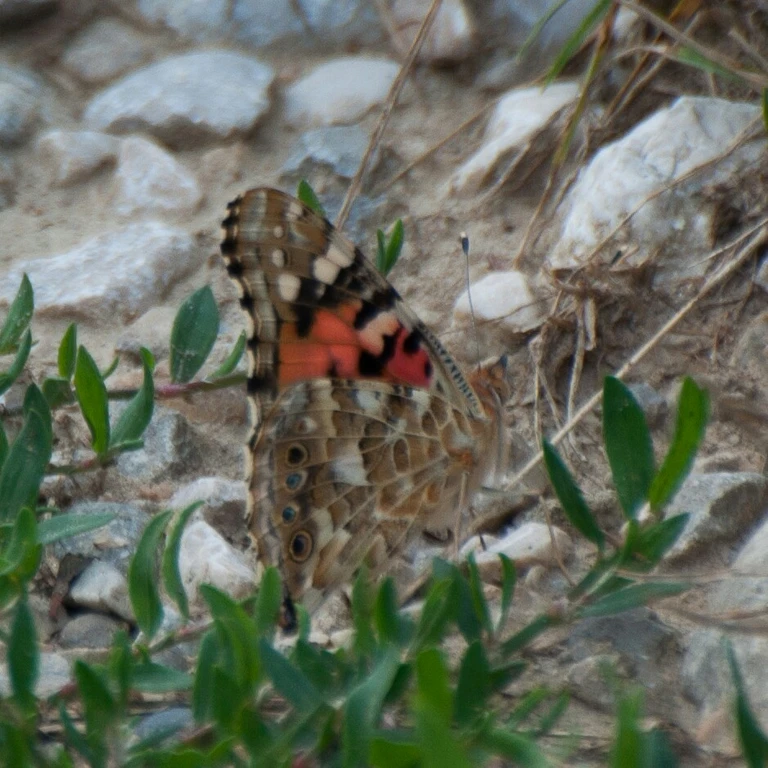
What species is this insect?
Vanessa cardui
